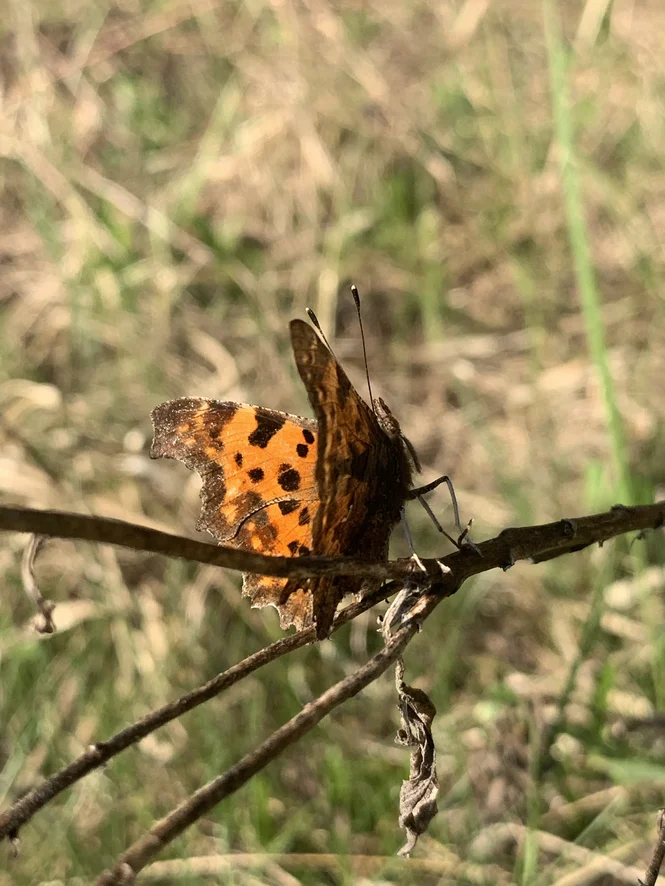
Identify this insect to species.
Polygonia c-album
